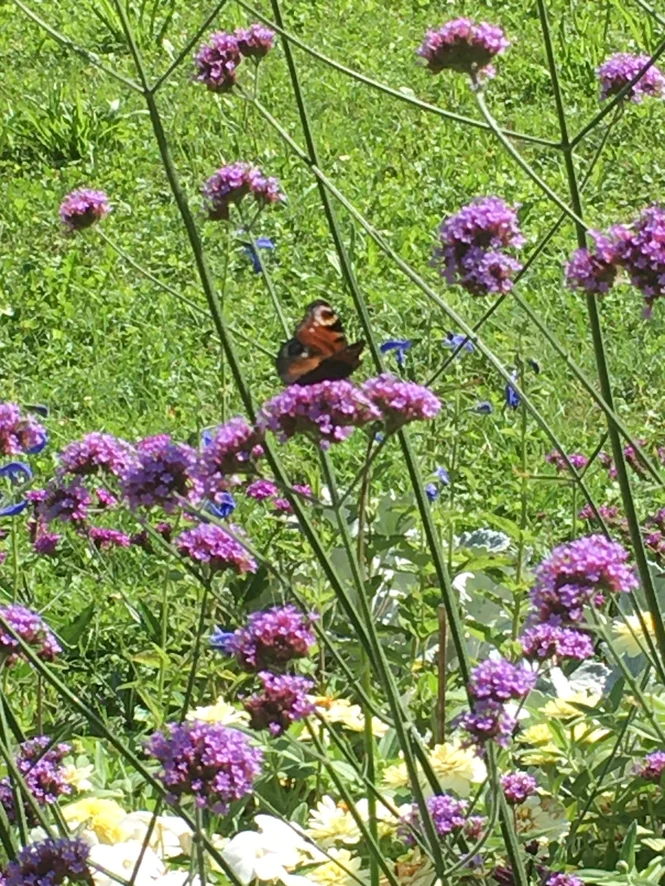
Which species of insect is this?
Aglais io
